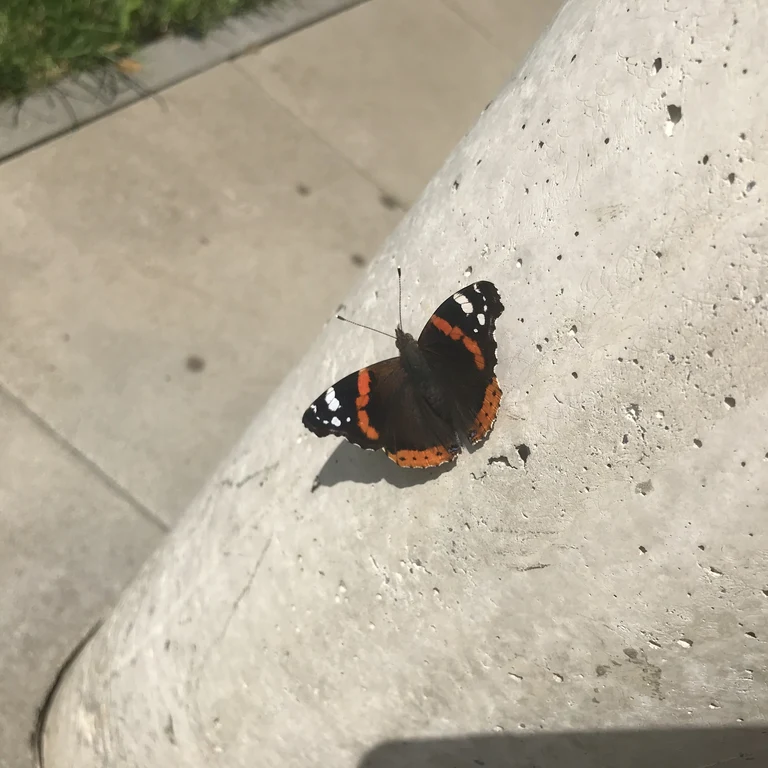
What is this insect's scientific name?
Vanessa atalanta
